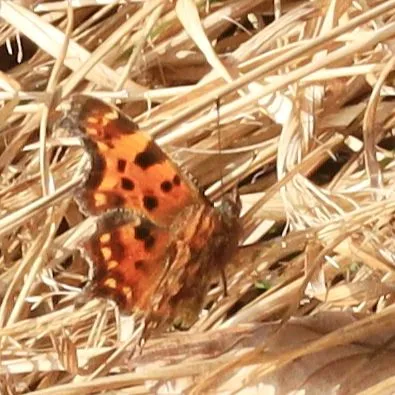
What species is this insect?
Polygonia c-album
